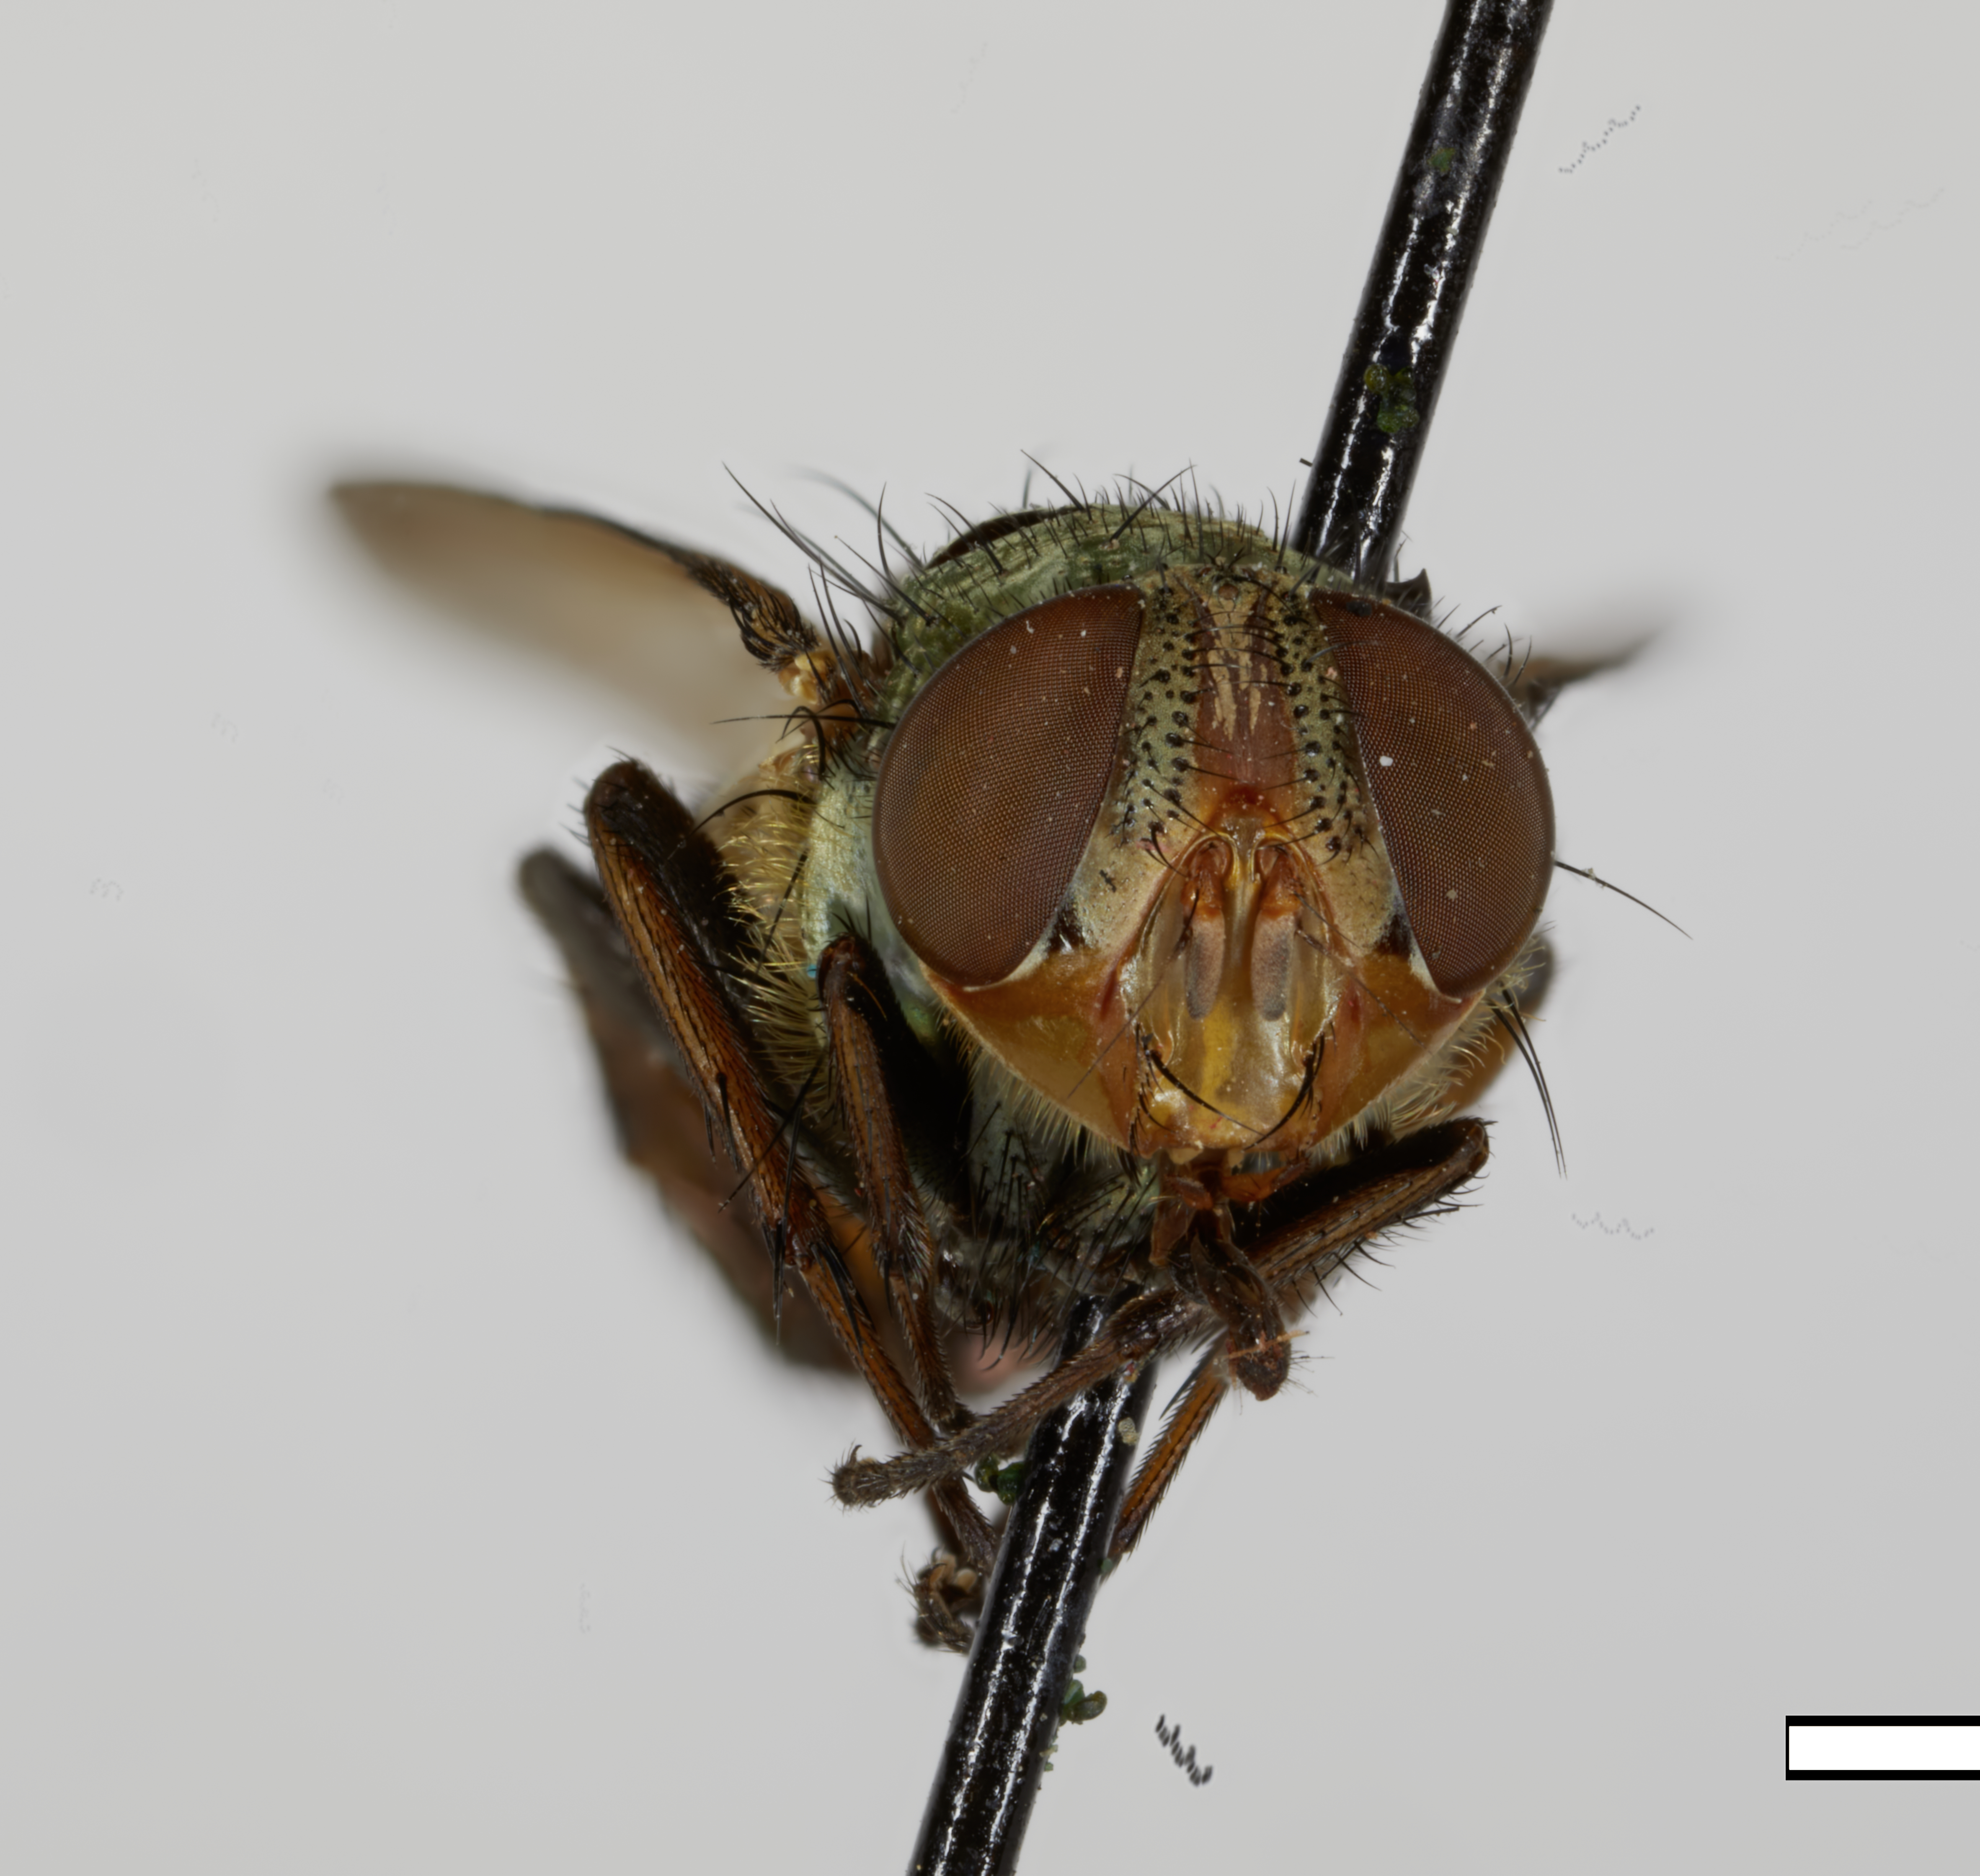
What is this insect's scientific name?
Metallea setosa (also Metalliopsis setosa)
